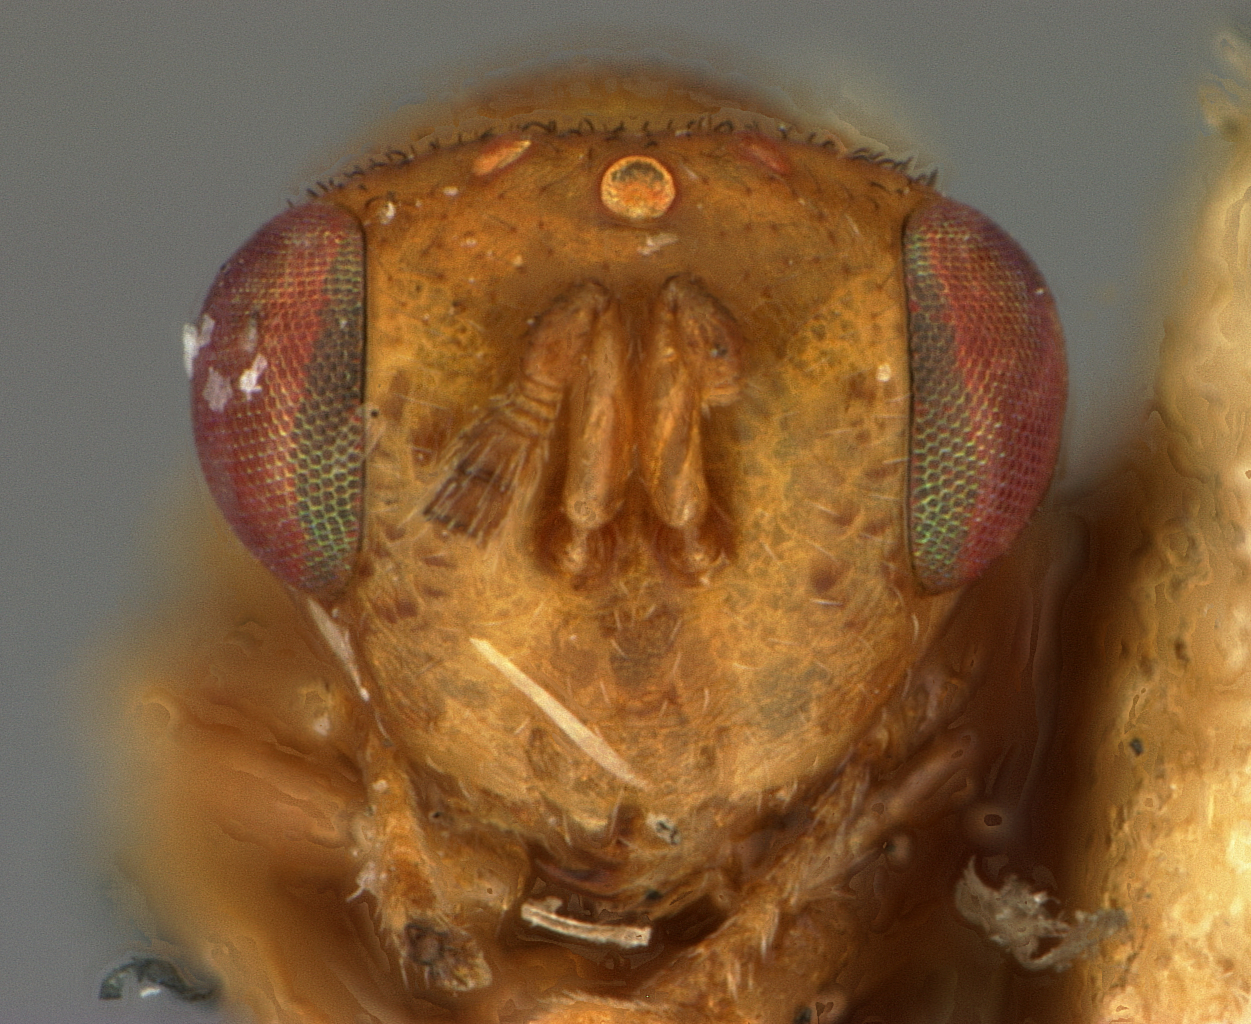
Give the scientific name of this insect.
Ashmeadia megastigma
